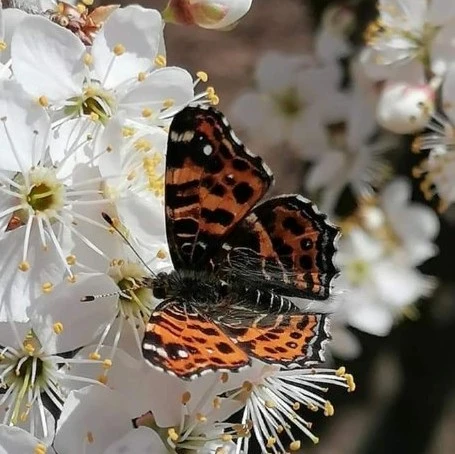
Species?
Araschnia levana
